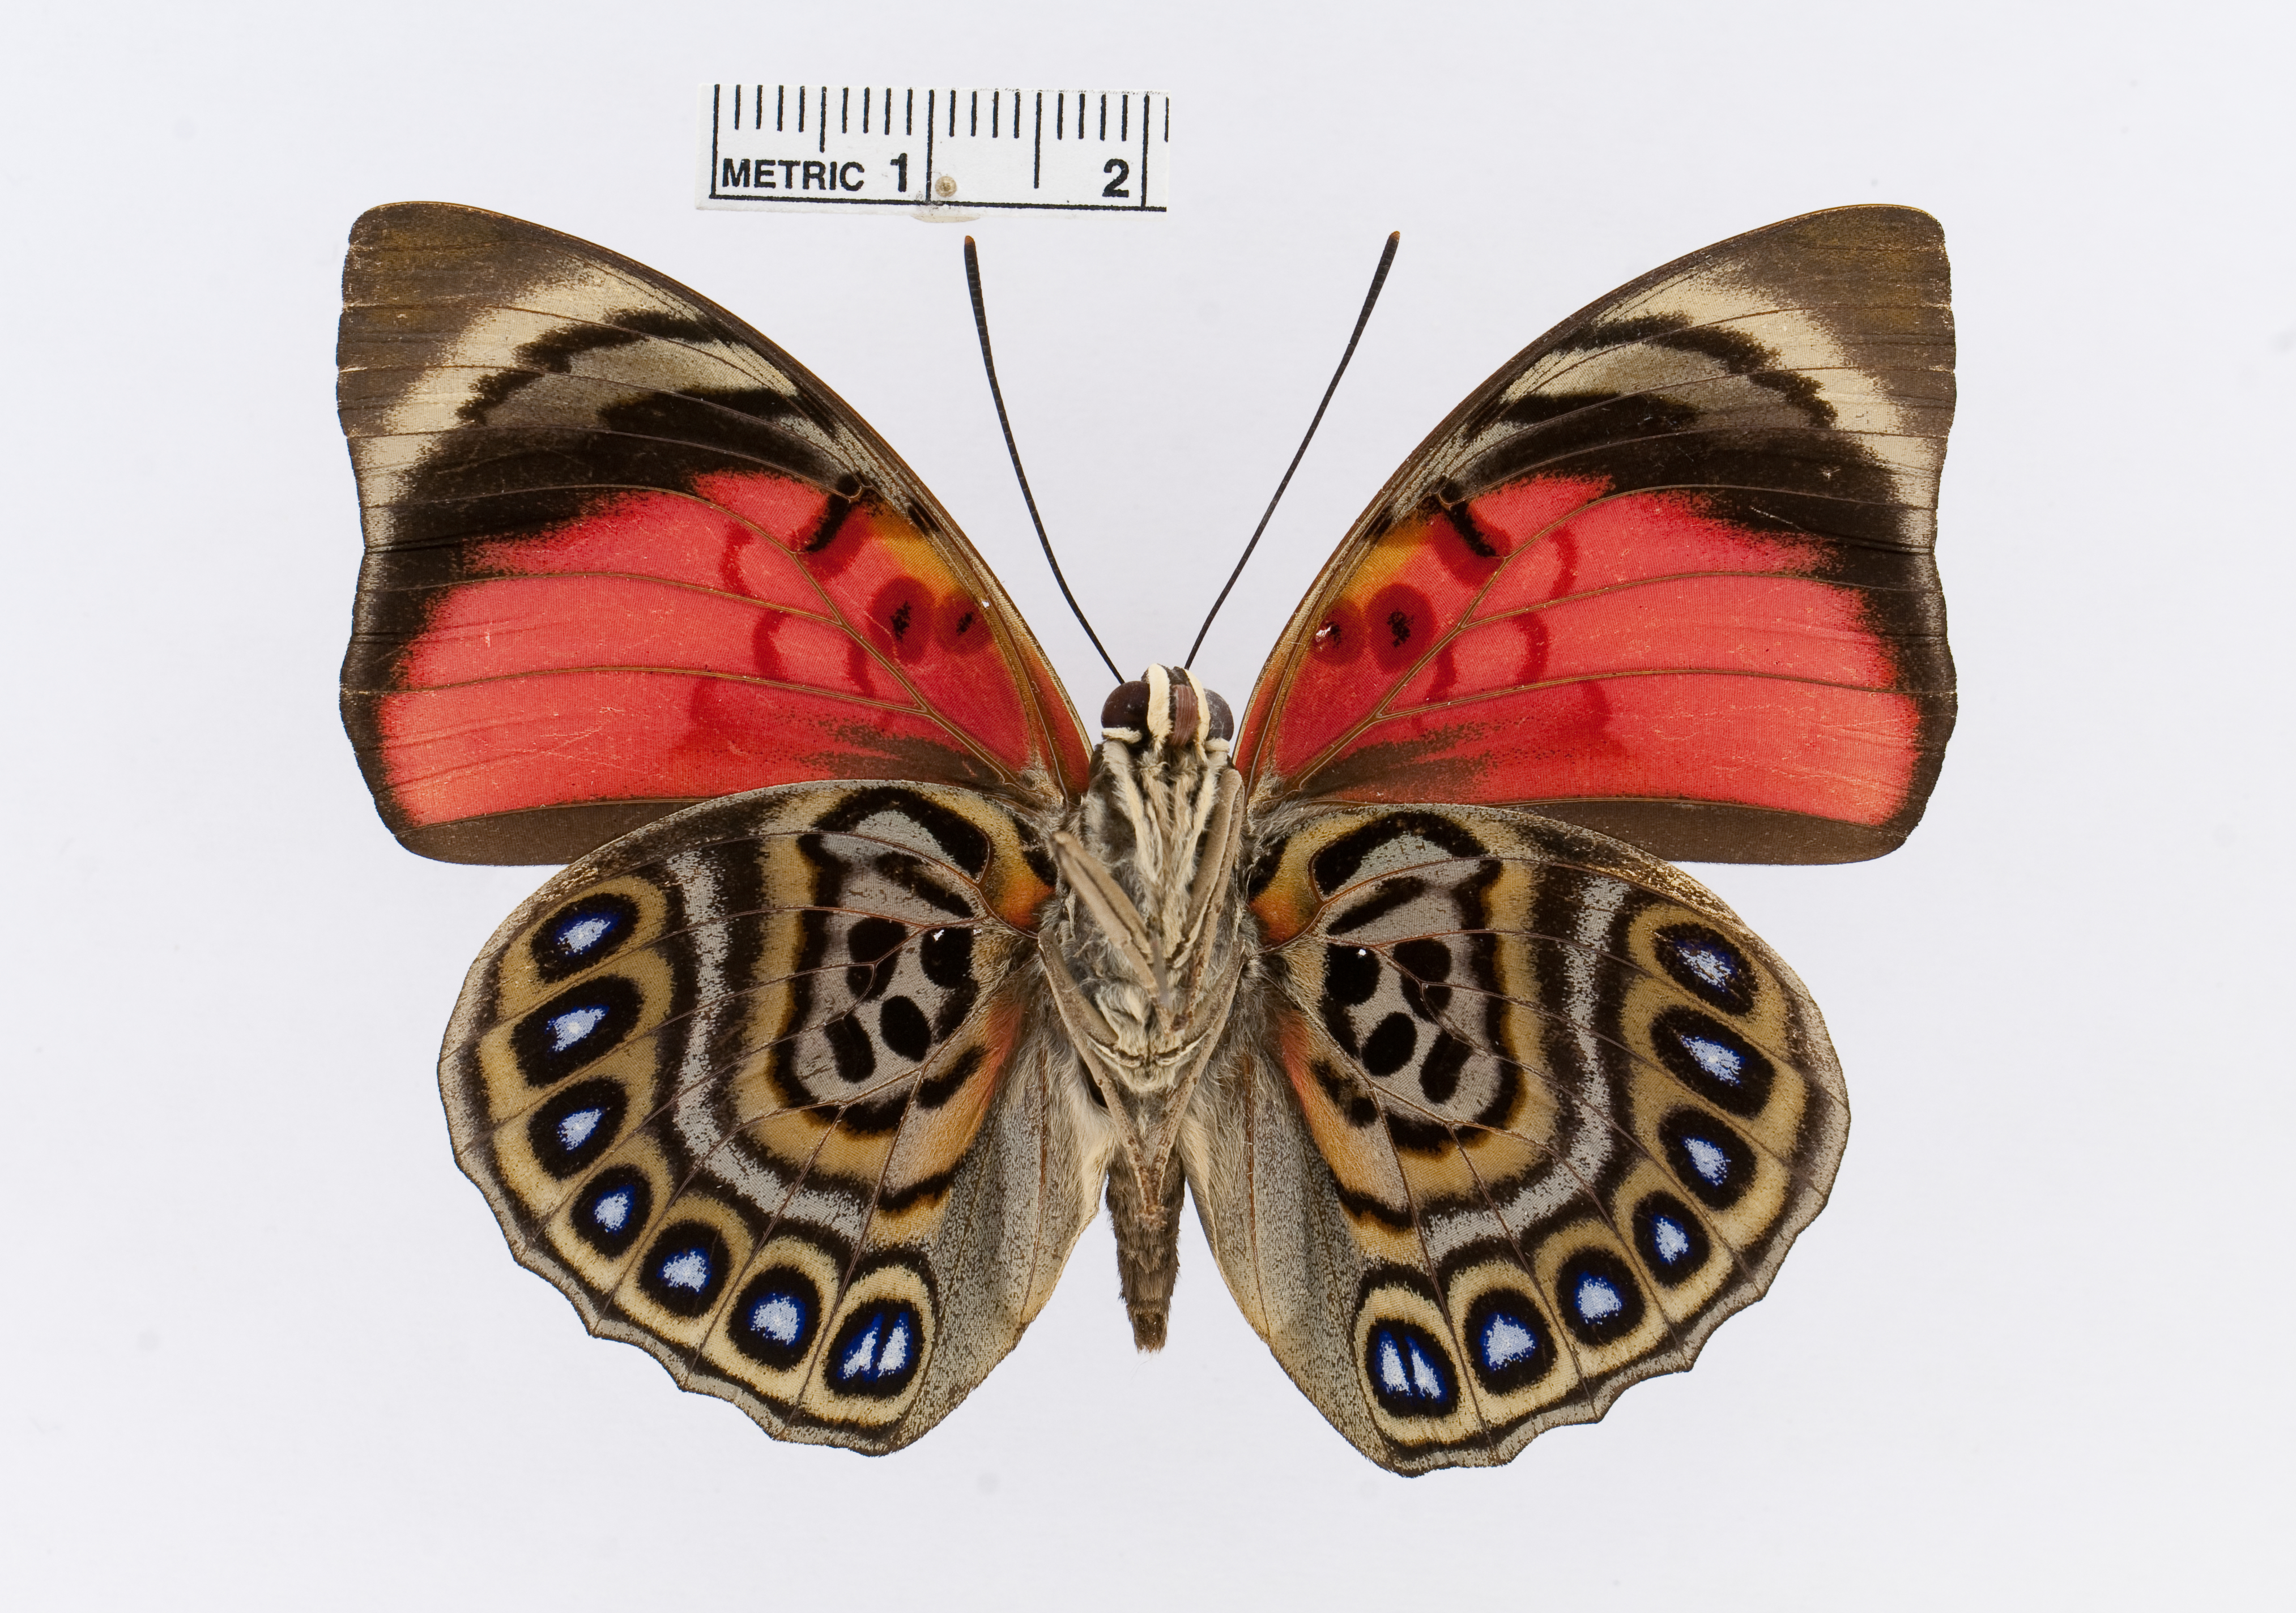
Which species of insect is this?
Agrias sardanapalus
